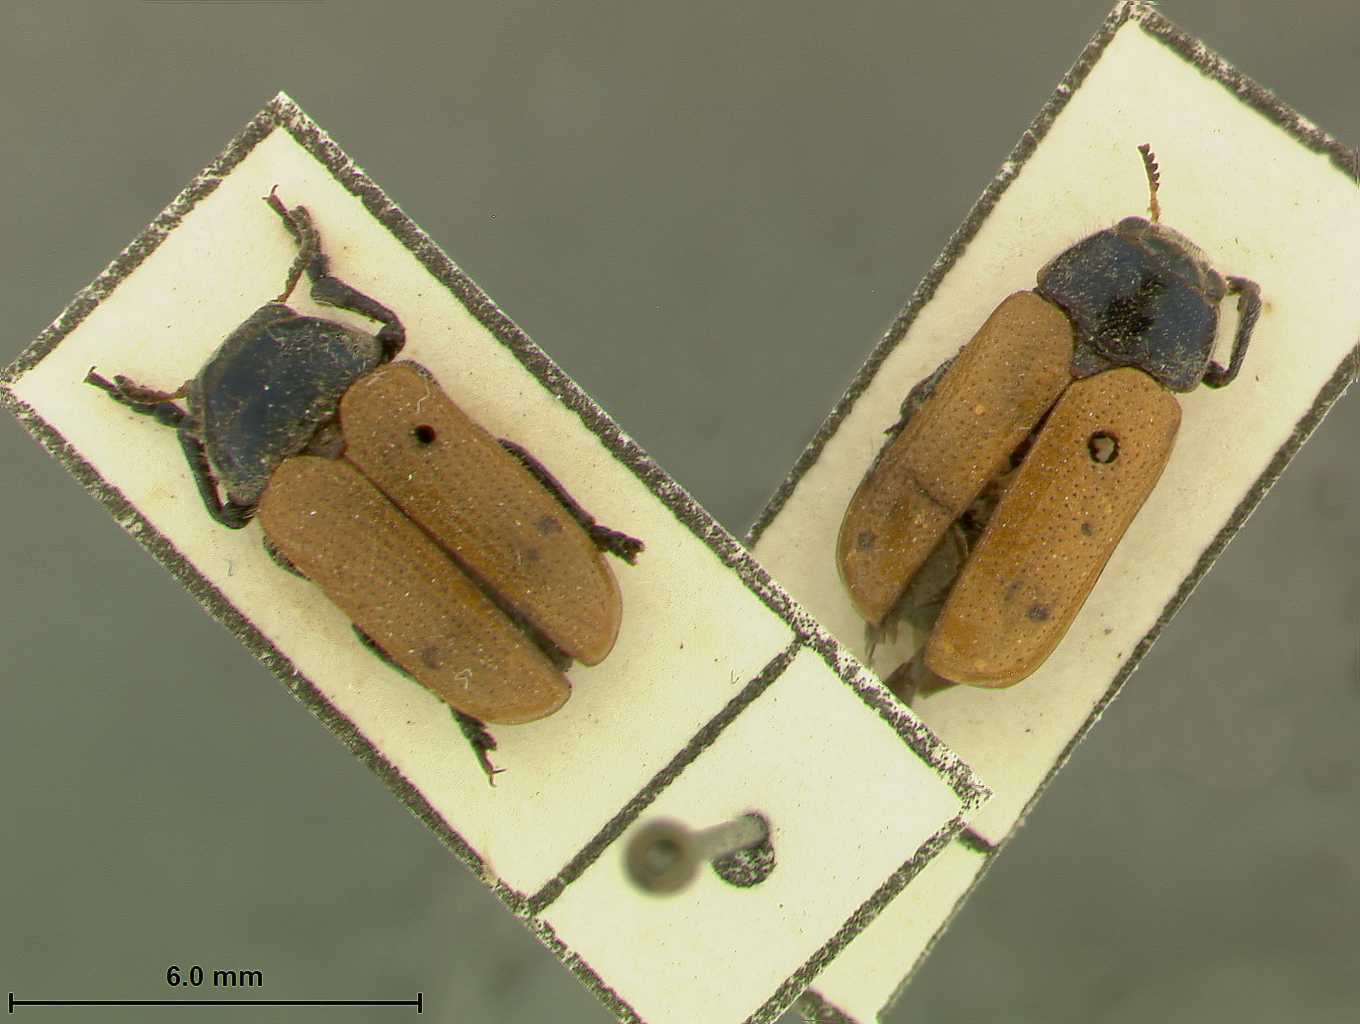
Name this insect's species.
Epimela indica
